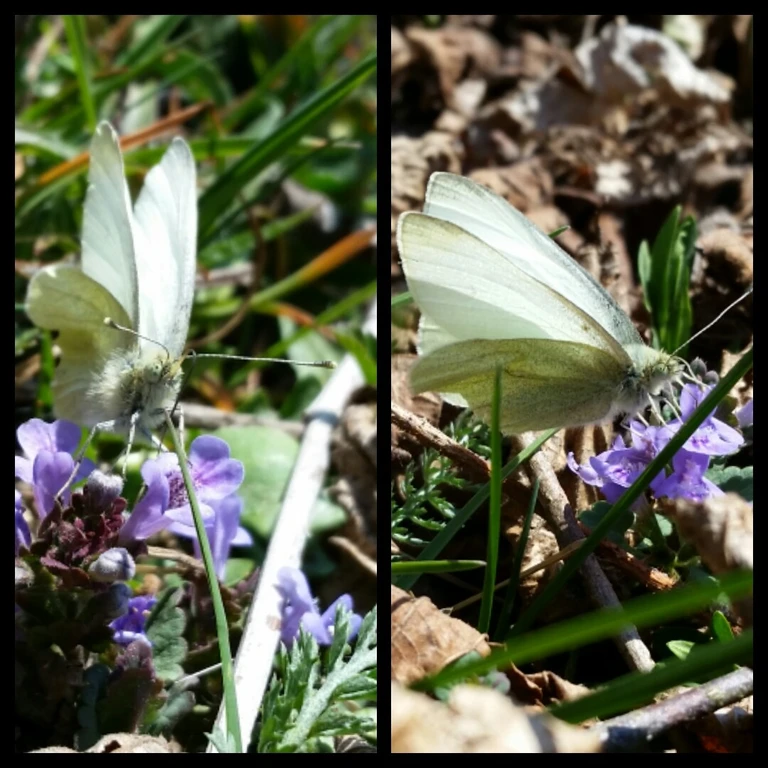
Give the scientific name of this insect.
Pieris rapae
